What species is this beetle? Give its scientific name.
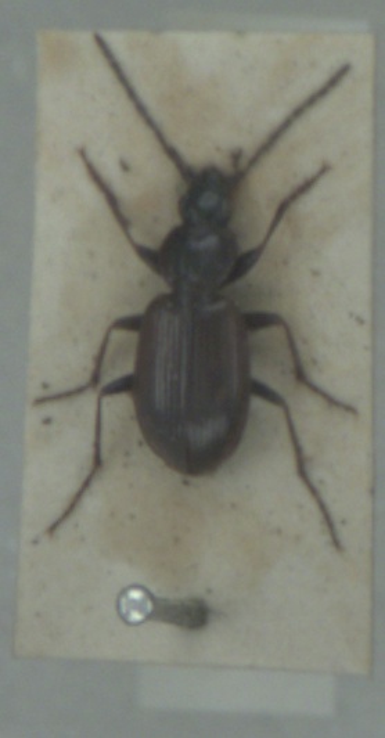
Agonum fuliginosum
